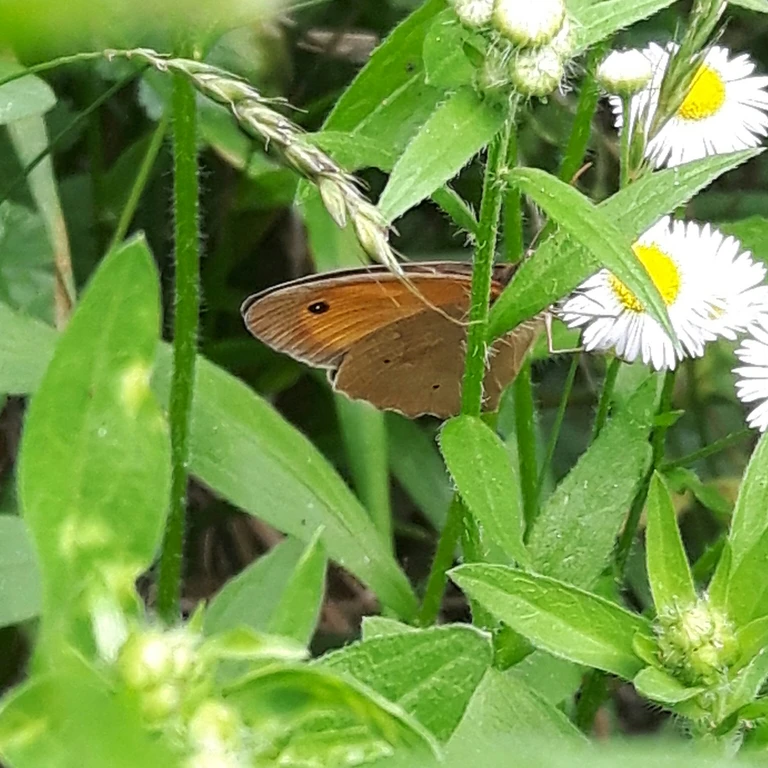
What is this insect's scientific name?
Maniola jurtina
